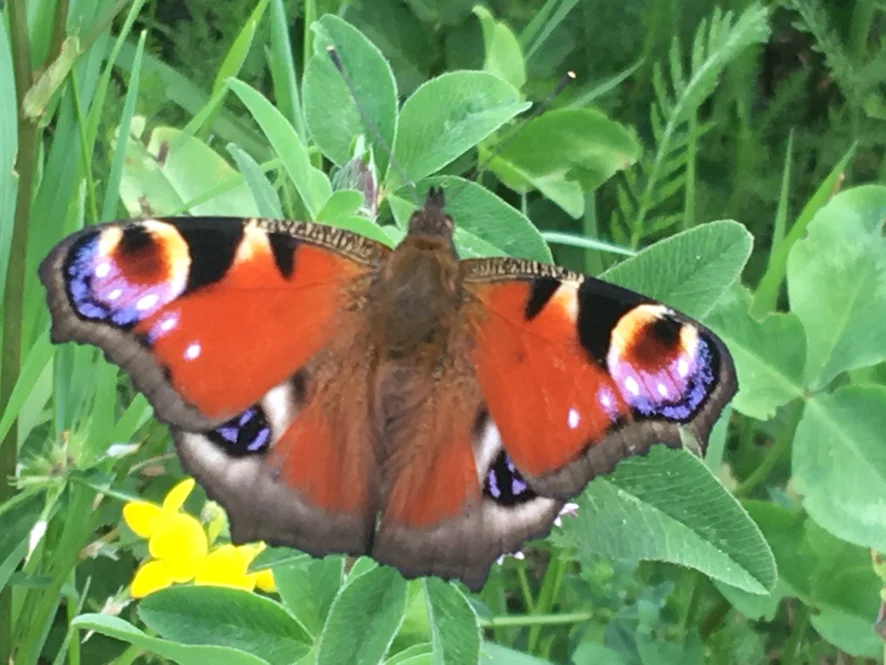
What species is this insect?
Aglais io
